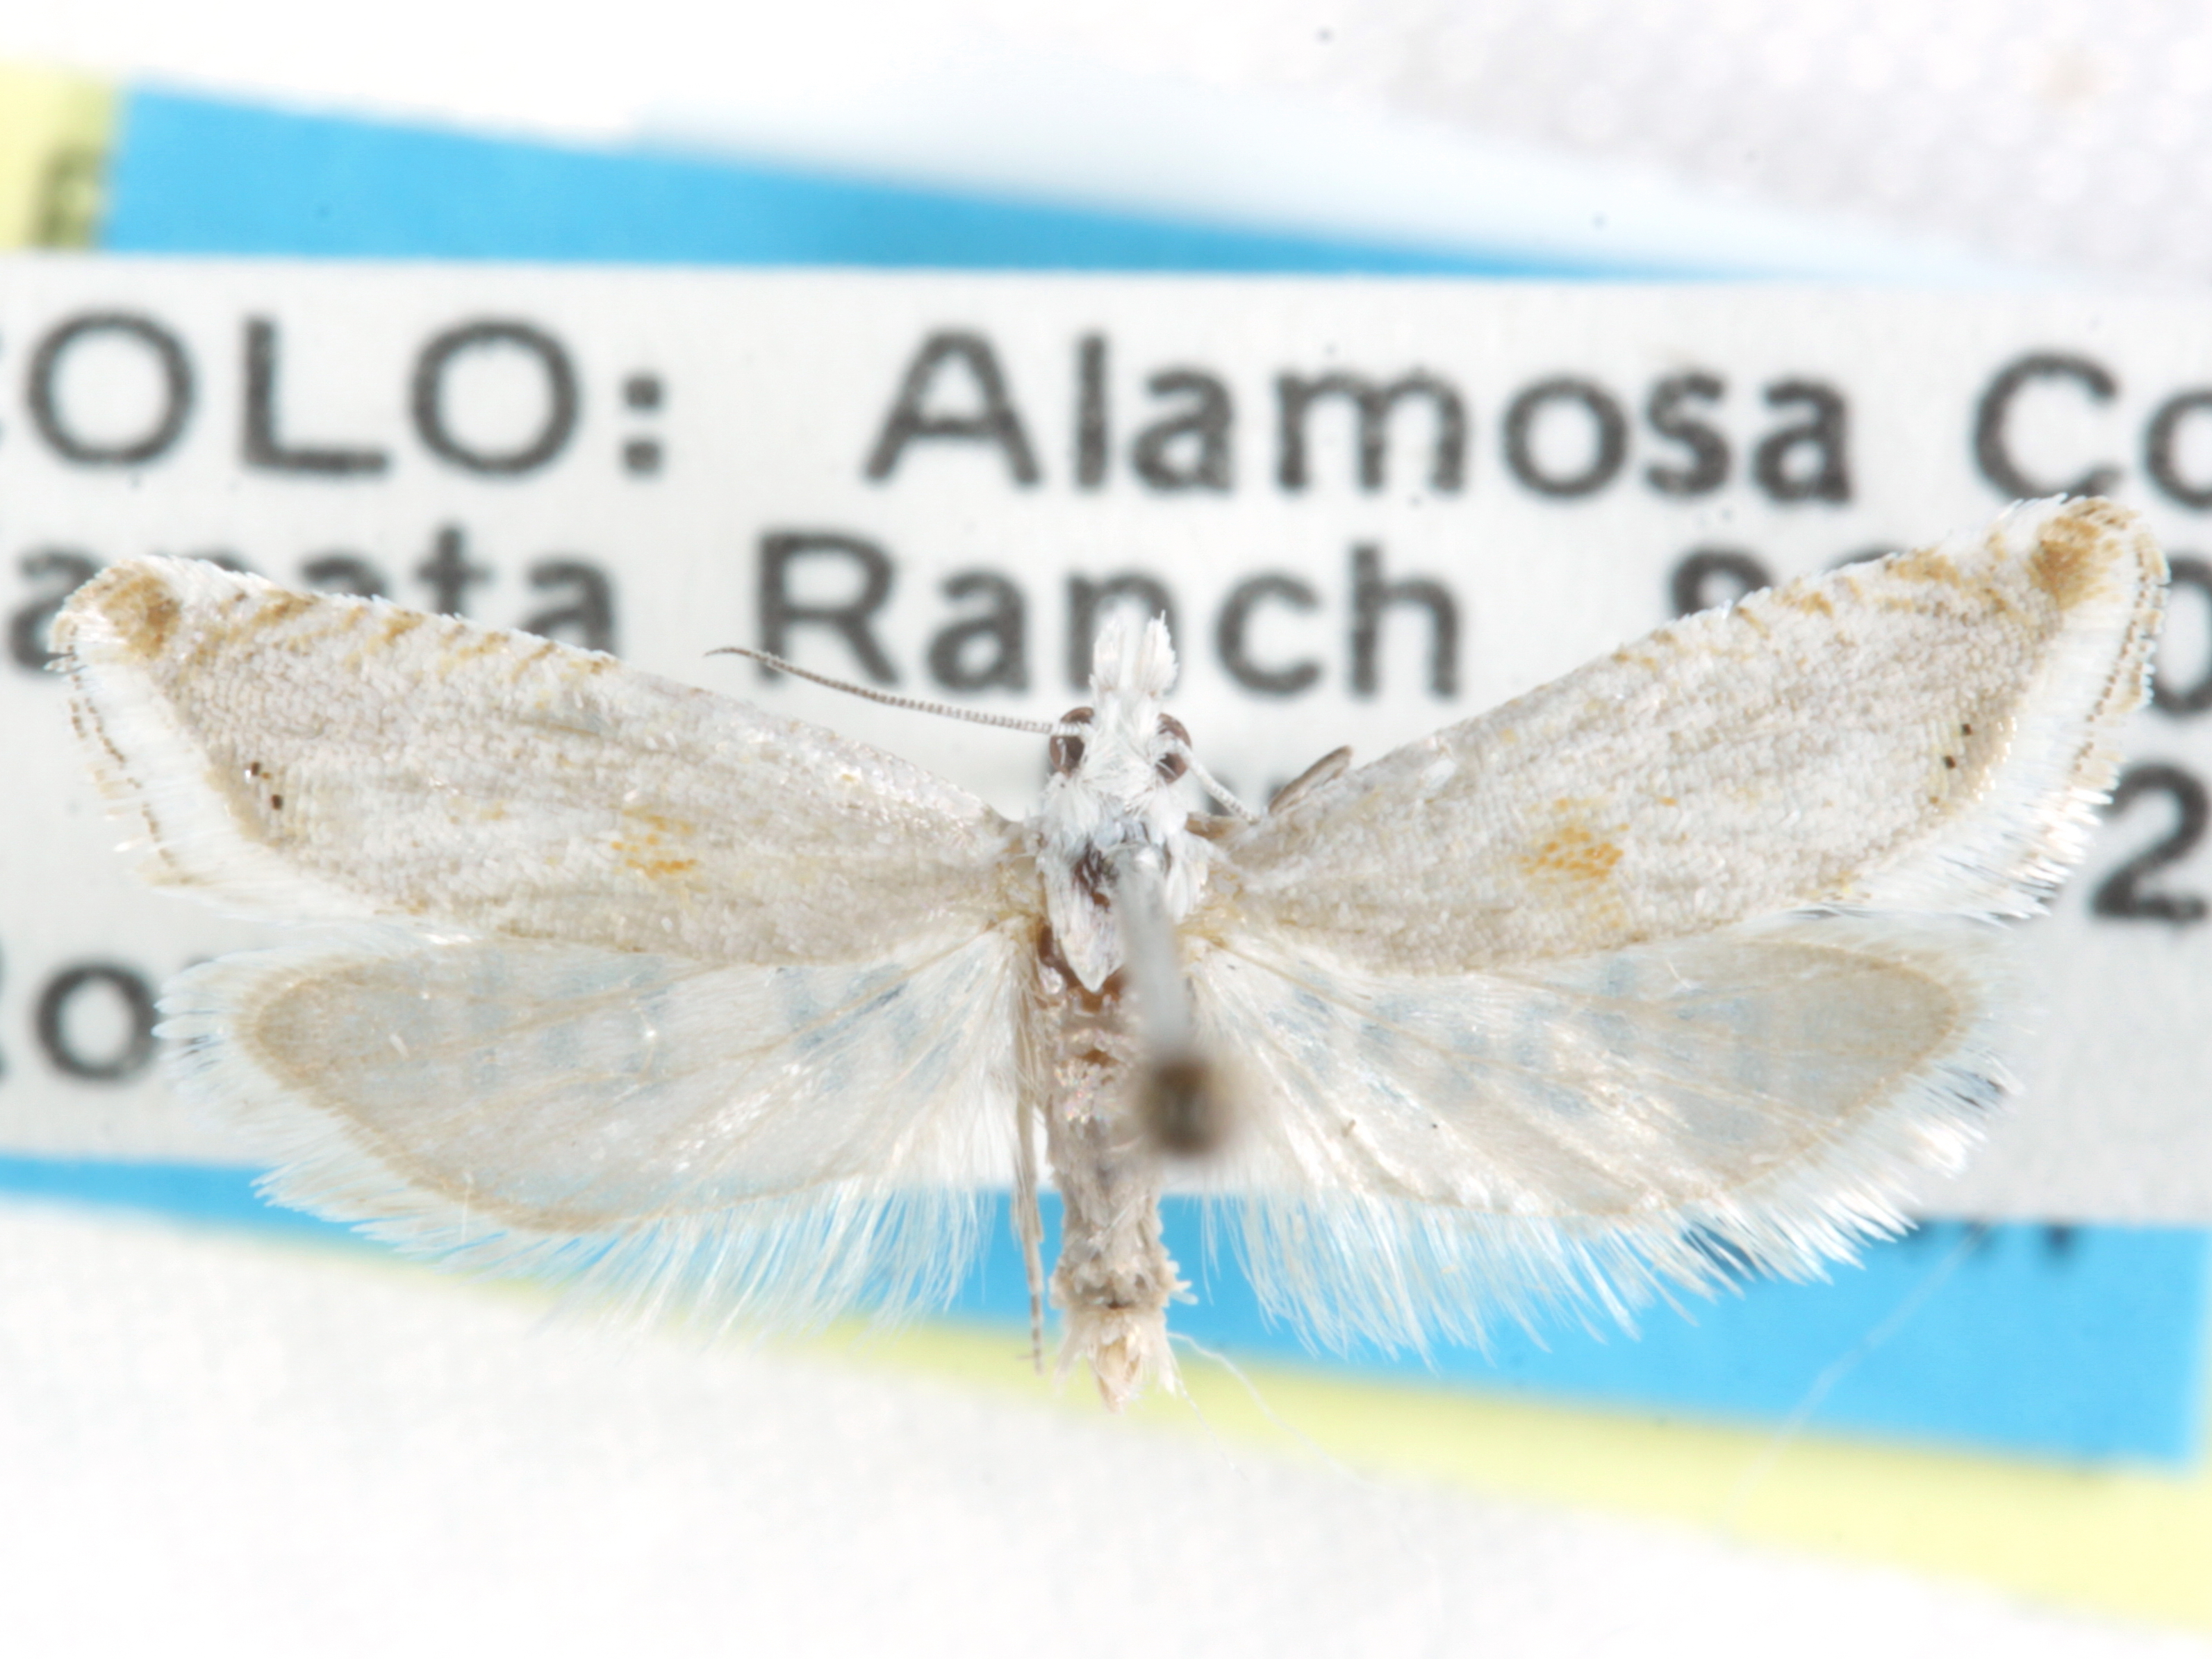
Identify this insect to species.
Eucosma hodgesi
